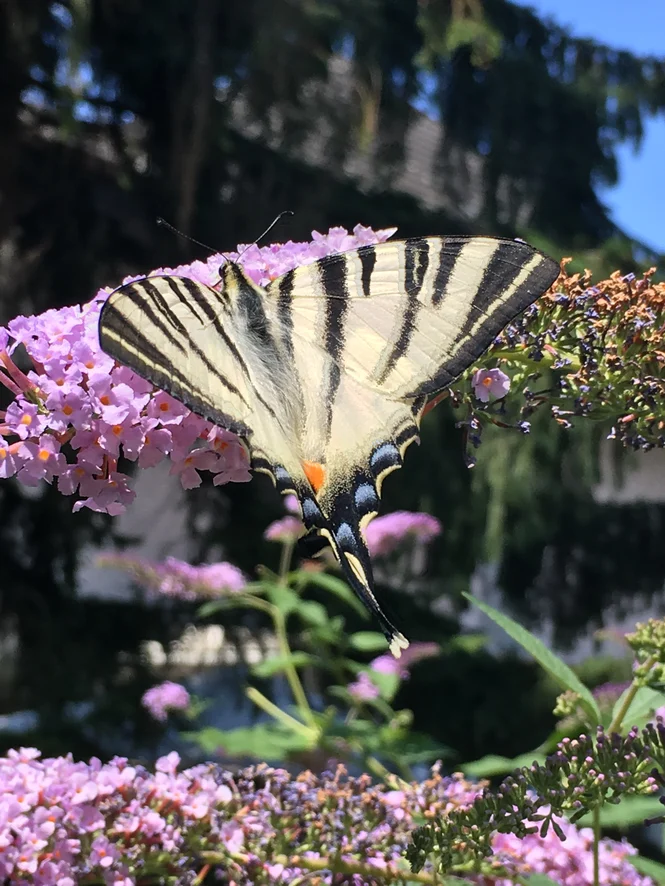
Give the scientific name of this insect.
Iphiclides podalirius
